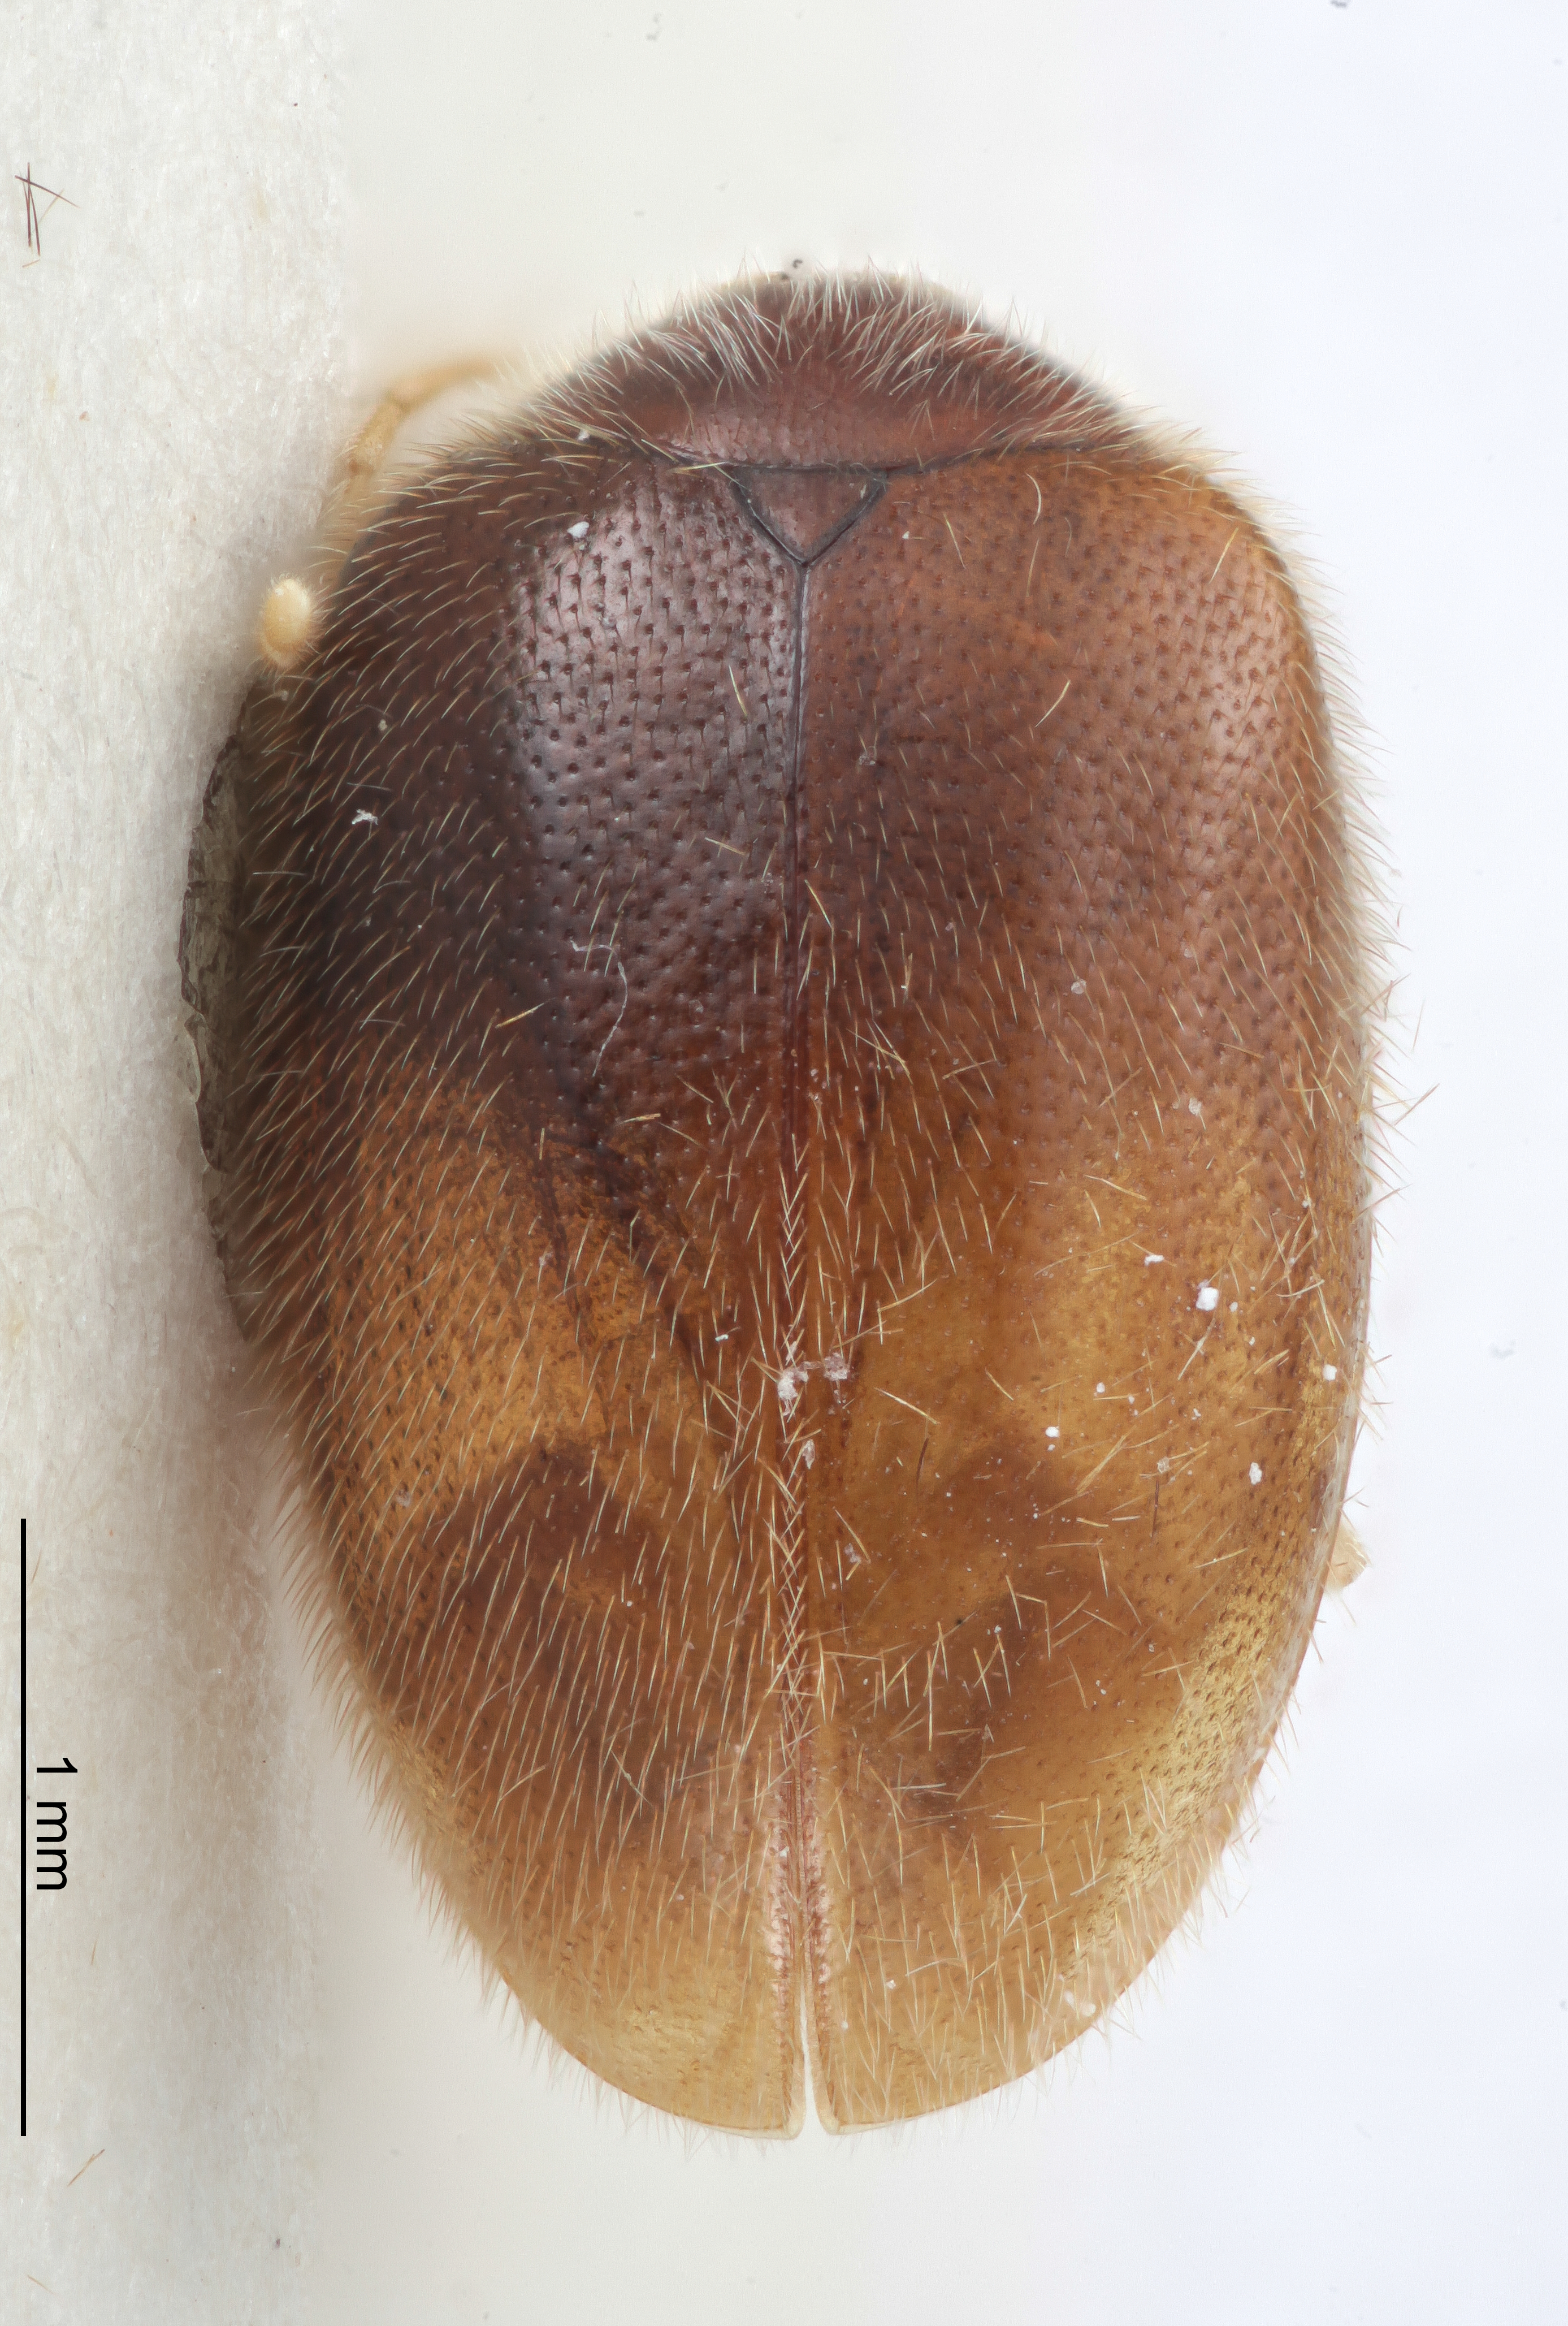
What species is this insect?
Herthania cherokee
